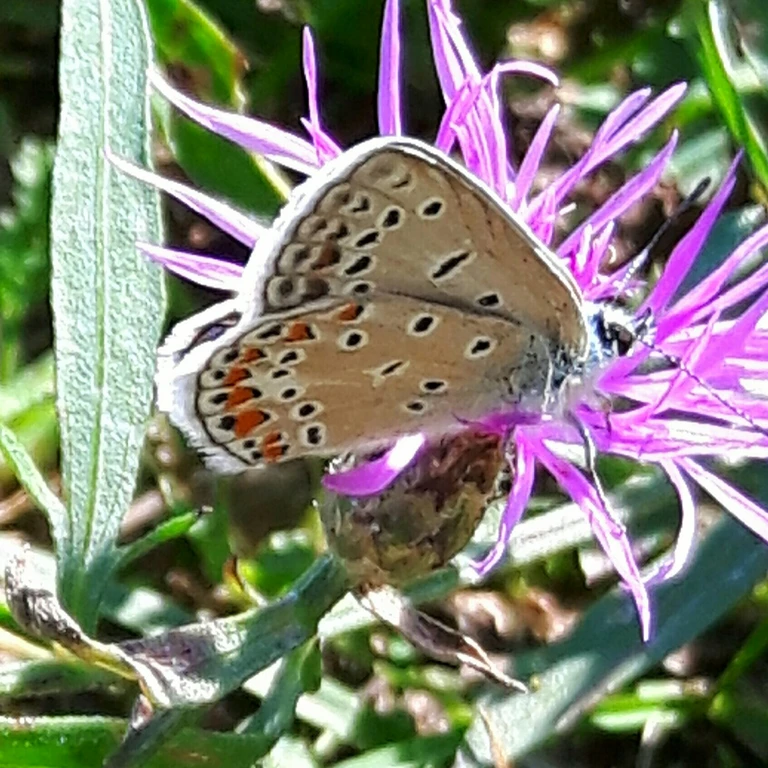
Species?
Polyommatus icarus
